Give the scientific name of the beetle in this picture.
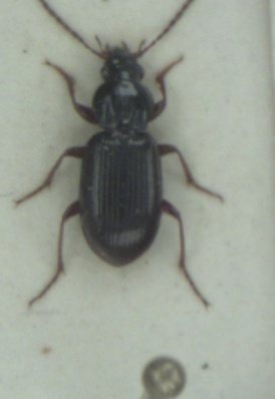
Pterostichus strenuus
